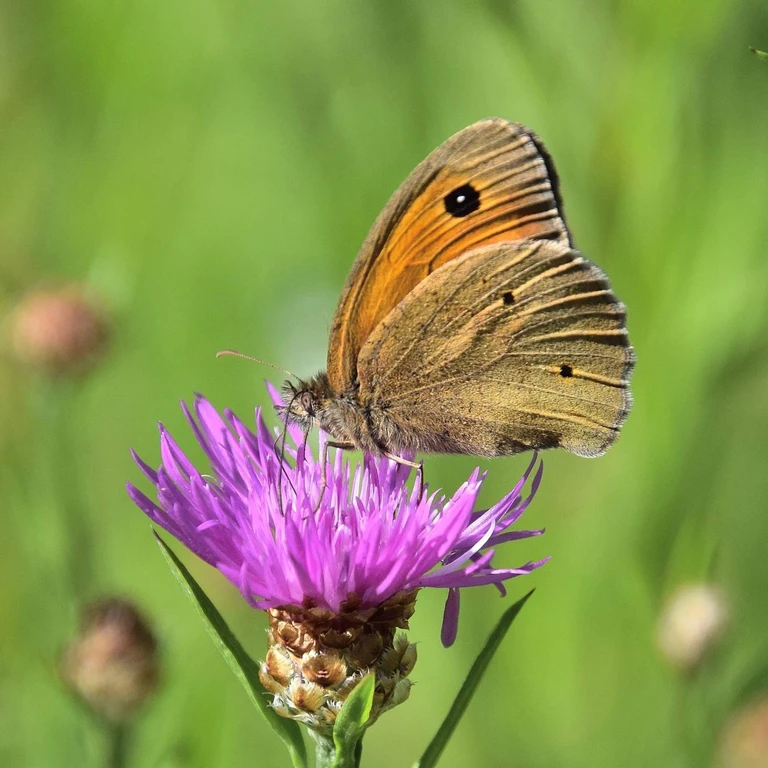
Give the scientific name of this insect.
Maniola jurtina
